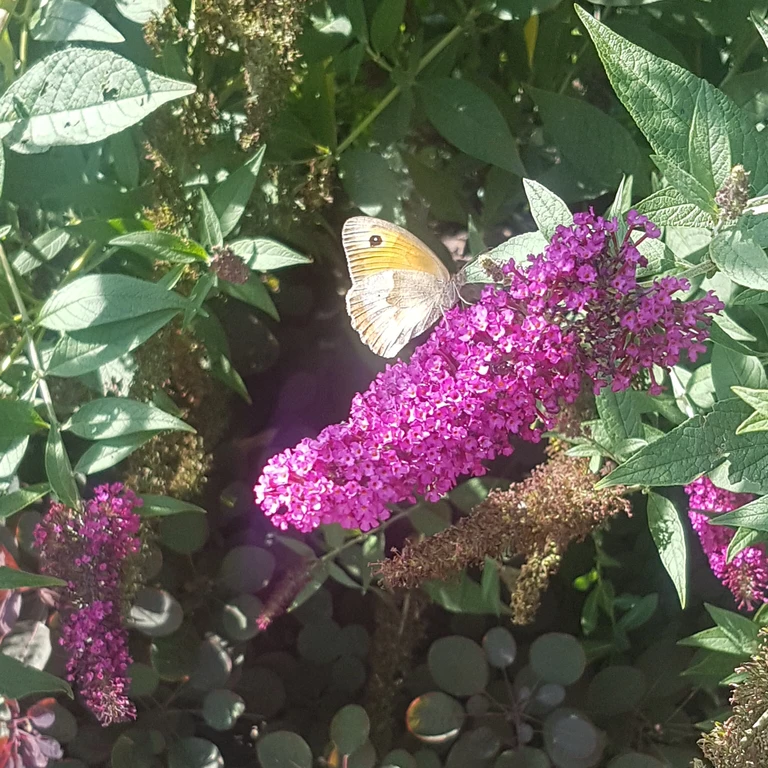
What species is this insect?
Maniola jurtina
